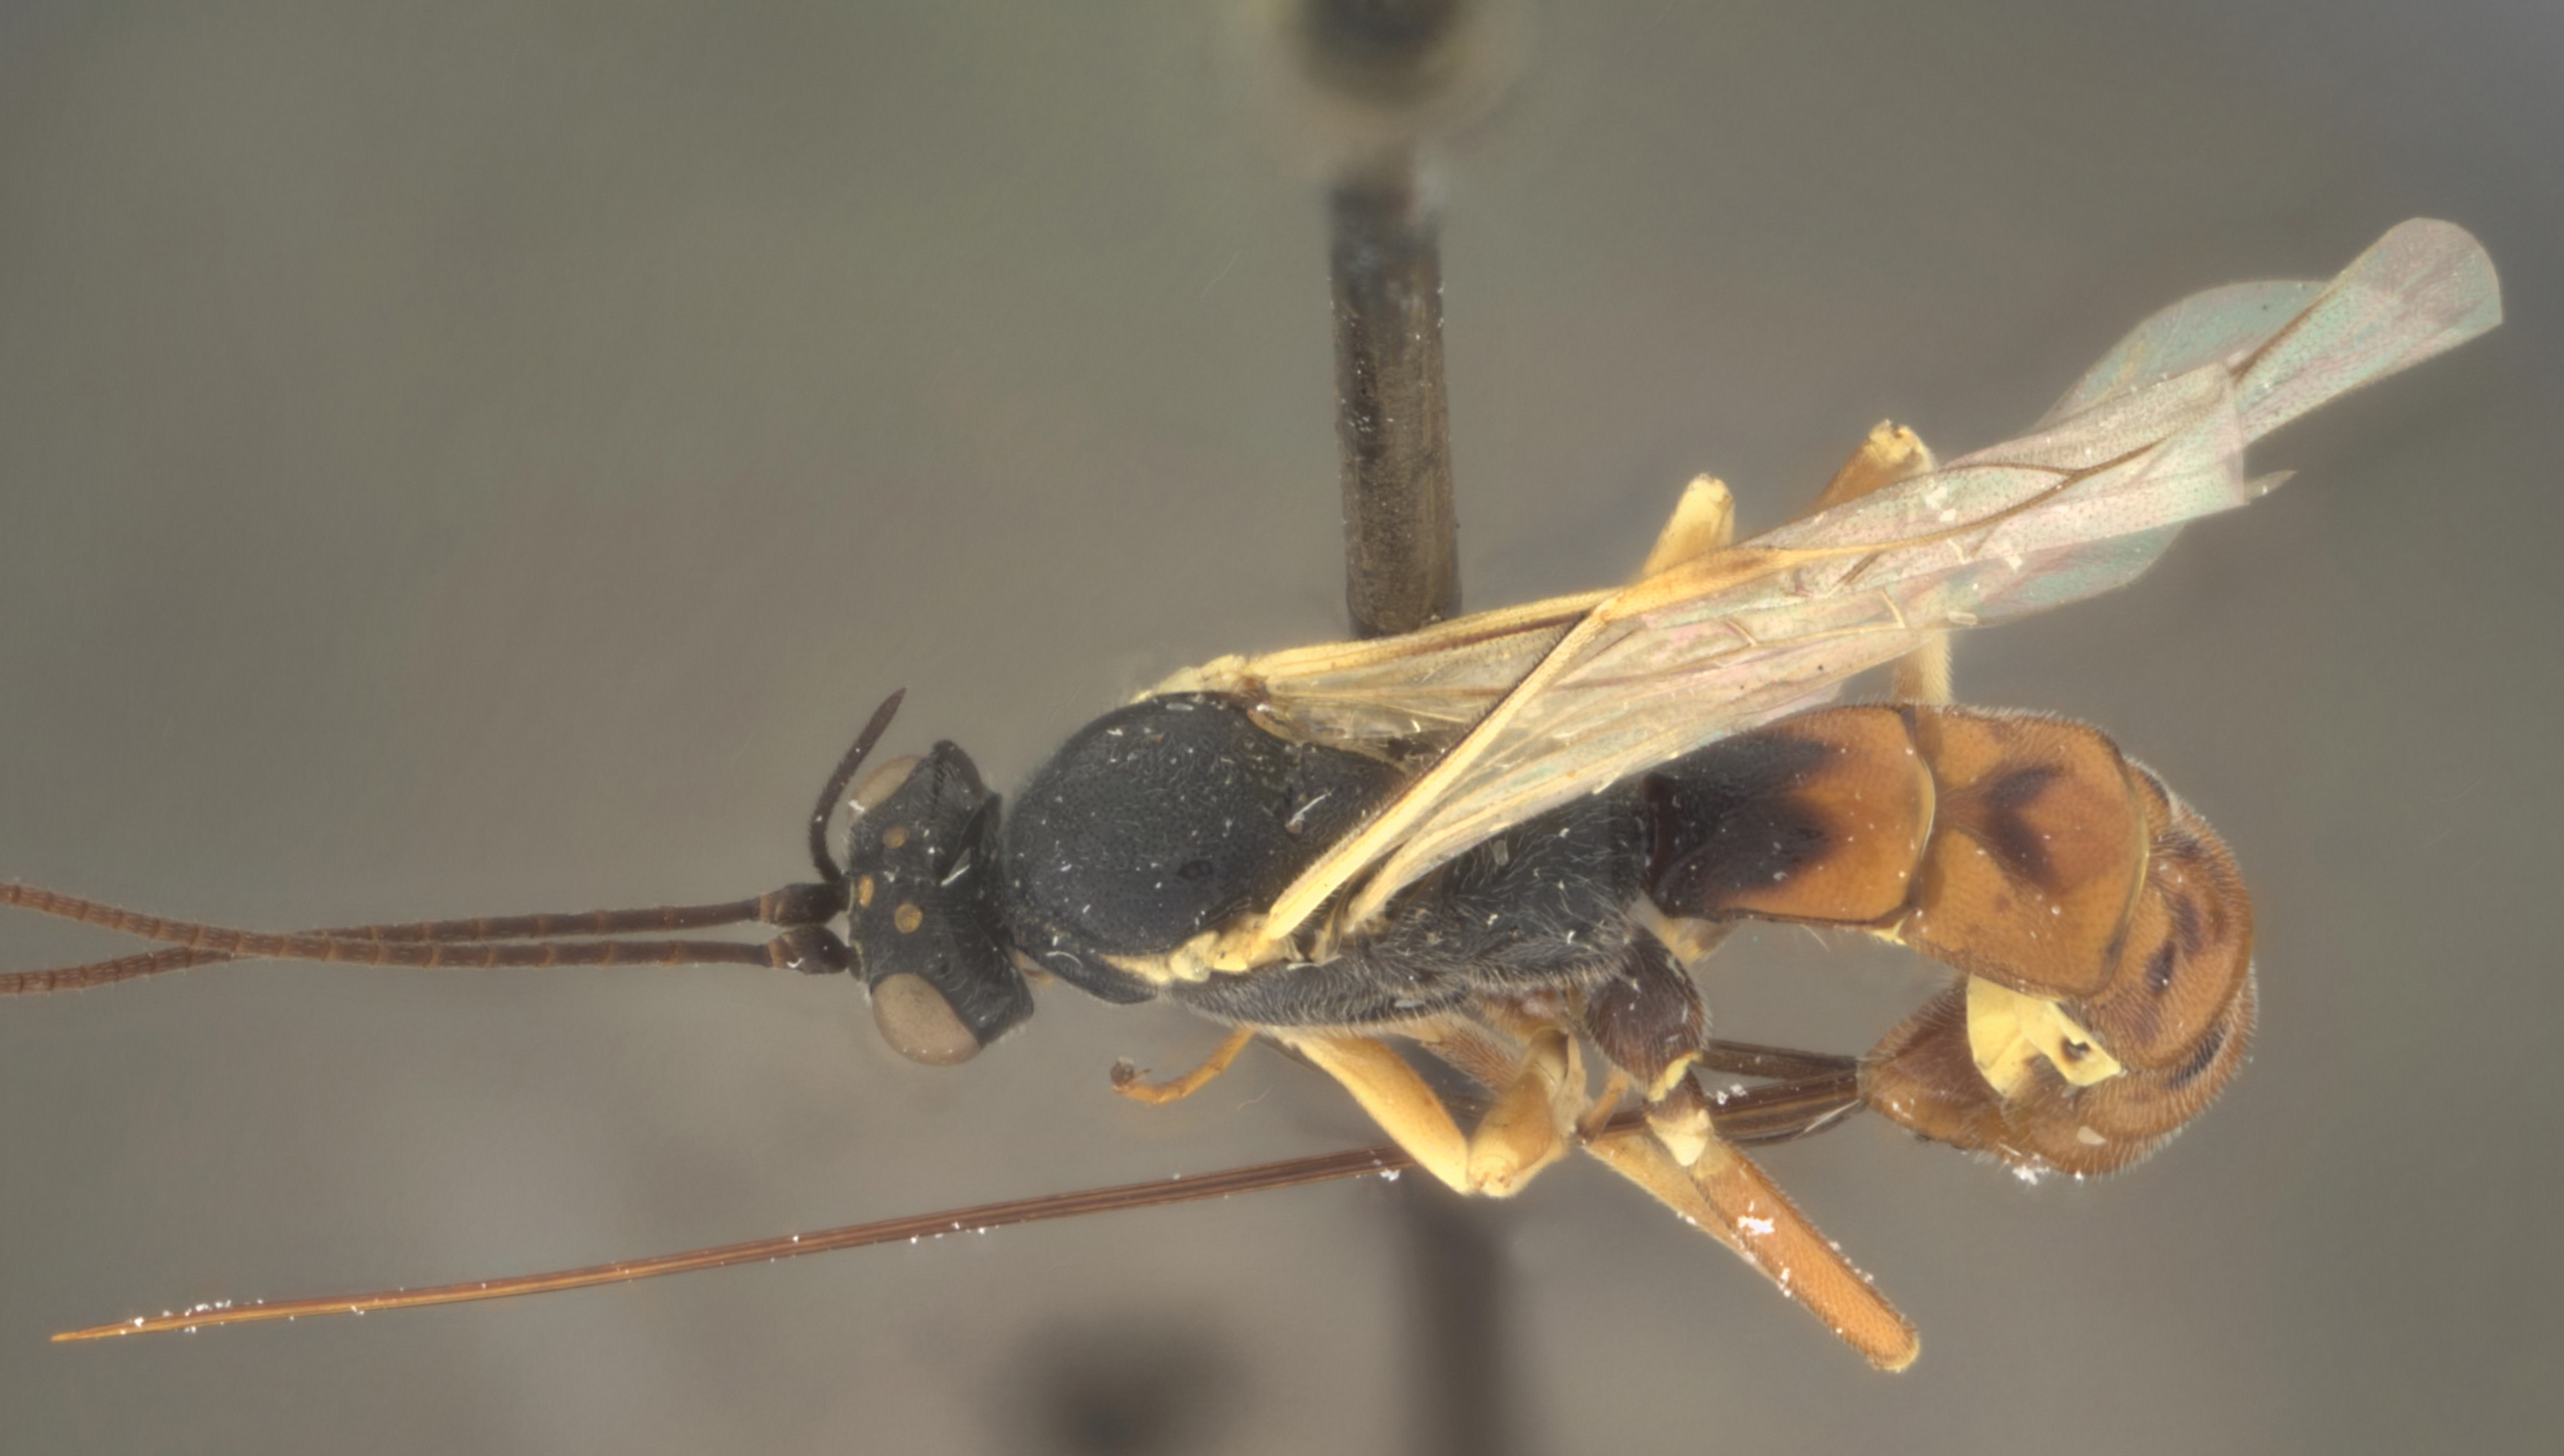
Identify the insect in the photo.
Glypta utahensis
